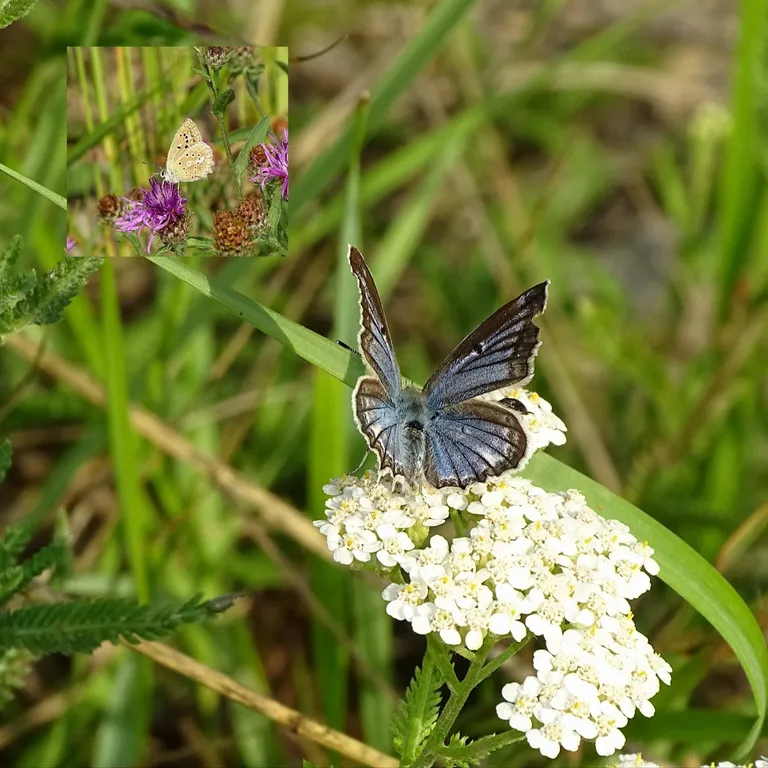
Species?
Polyommatus daphnis
